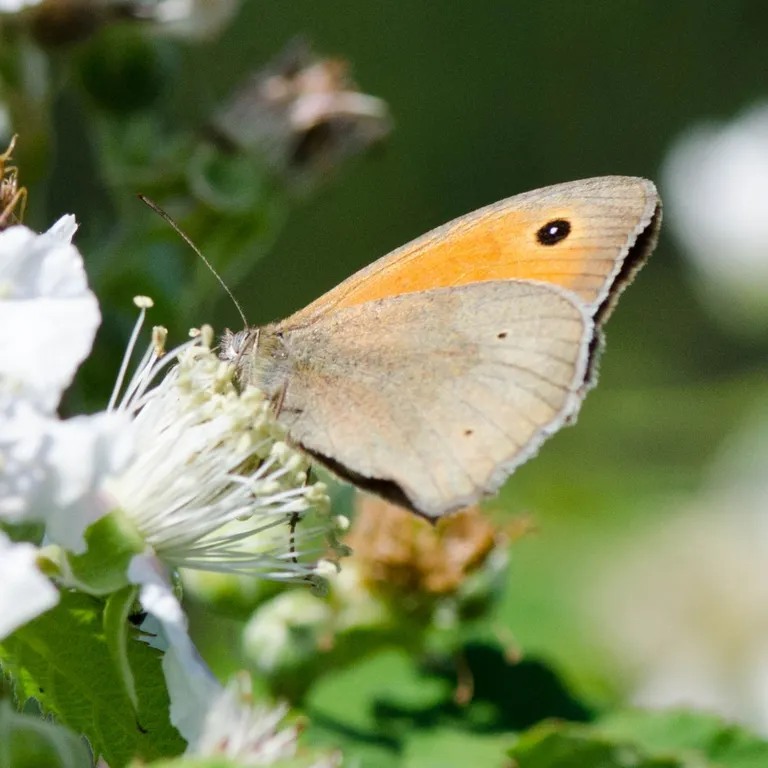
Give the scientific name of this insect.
Maniola jurtina
